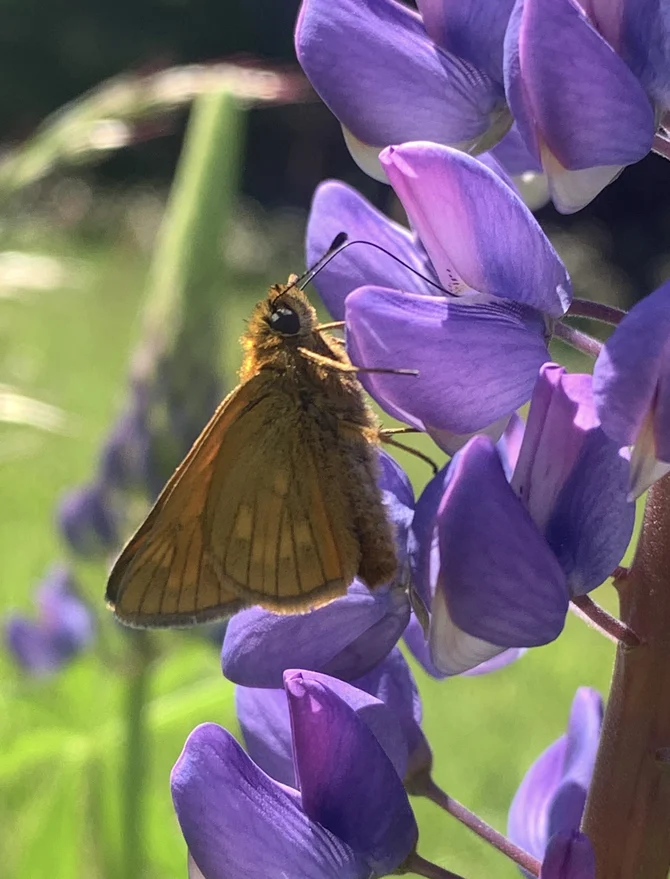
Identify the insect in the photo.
Ochlodes sylvanus (also Ochlodes venata)
